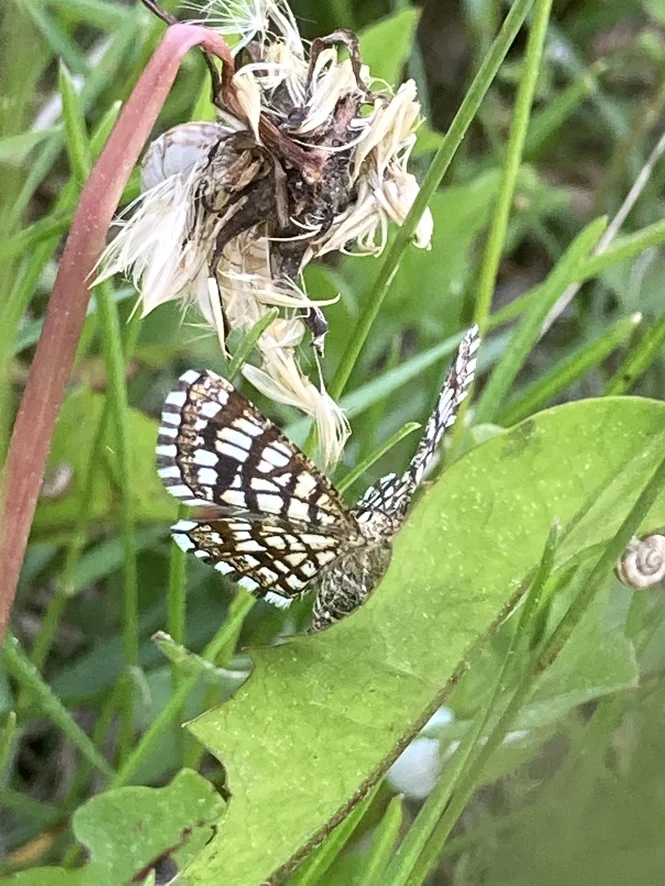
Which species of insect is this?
Chiasmia clathrata
